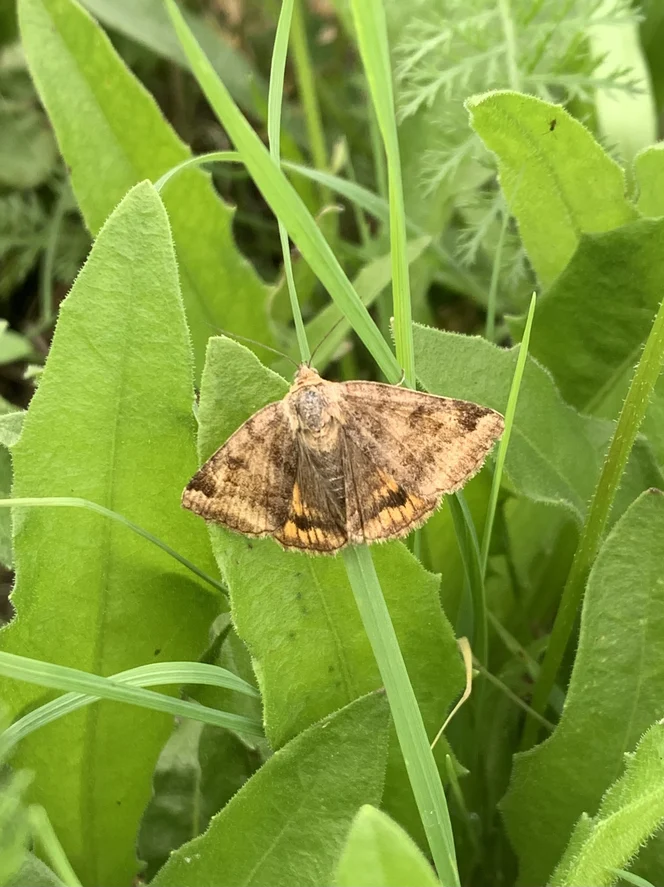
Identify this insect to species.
Euclidia glyphica
